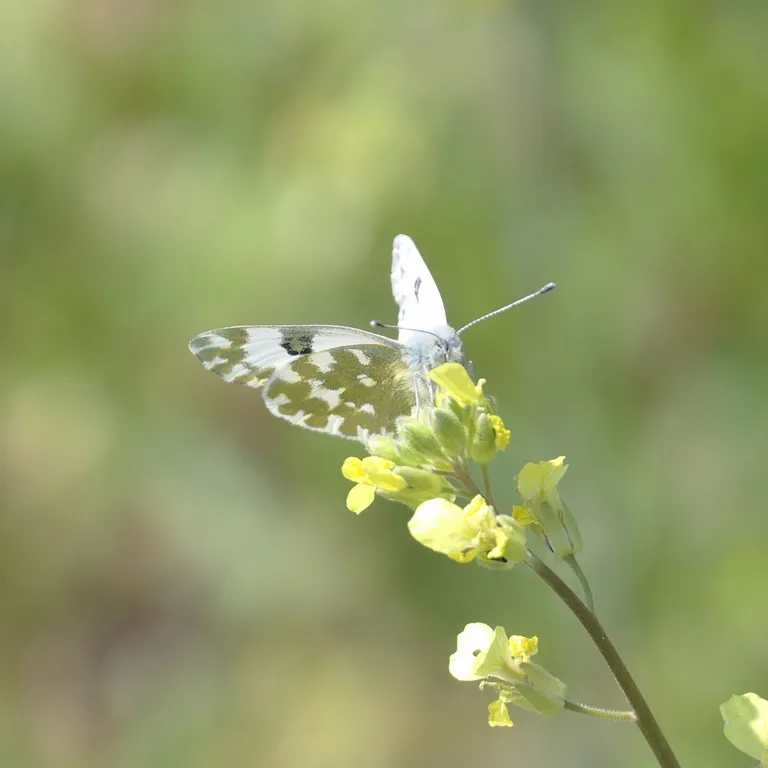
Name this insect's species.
Pontia edusa
